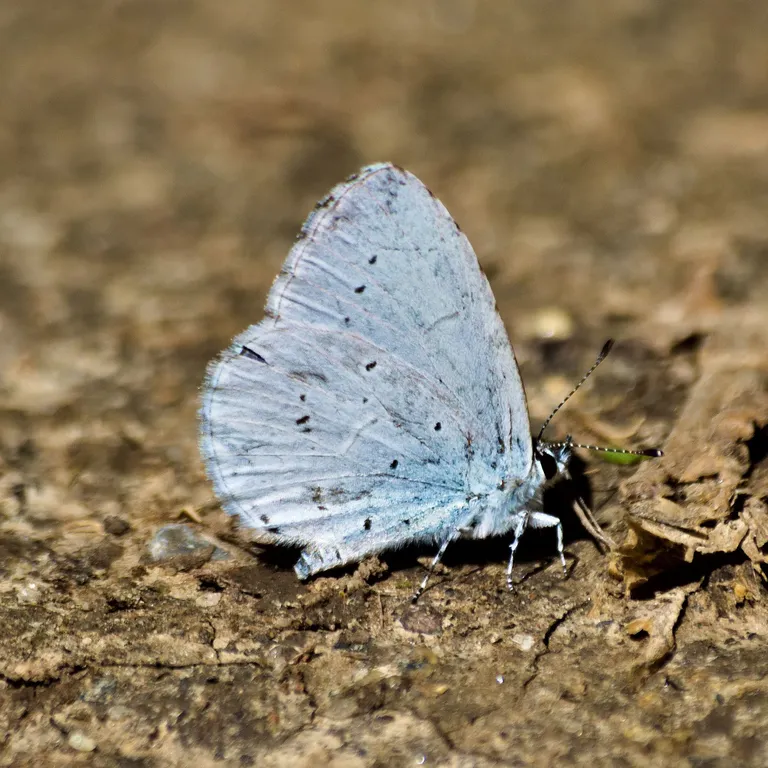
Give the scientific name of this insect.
Celastrina argiolus
